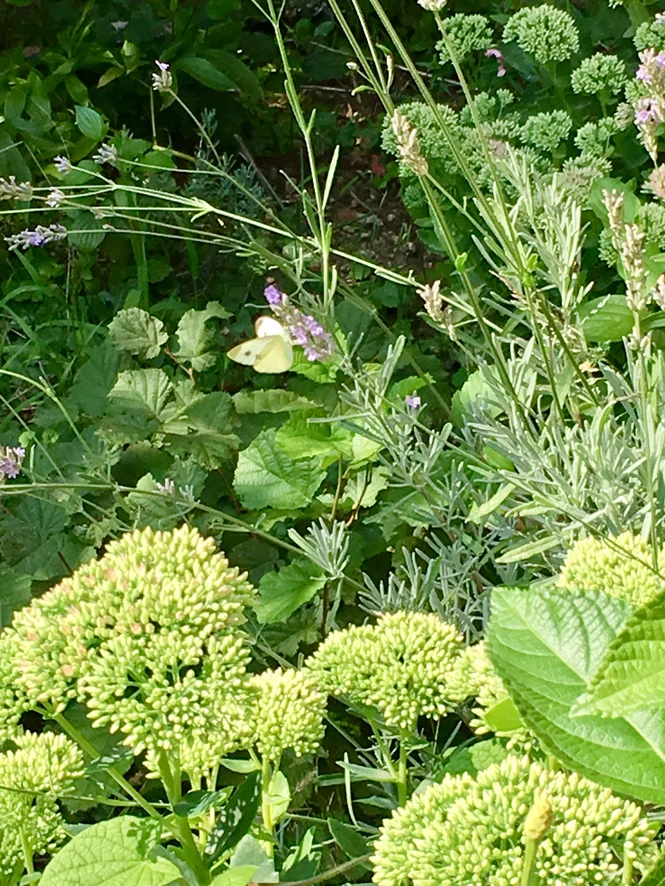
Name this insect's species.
Pieris rapae
